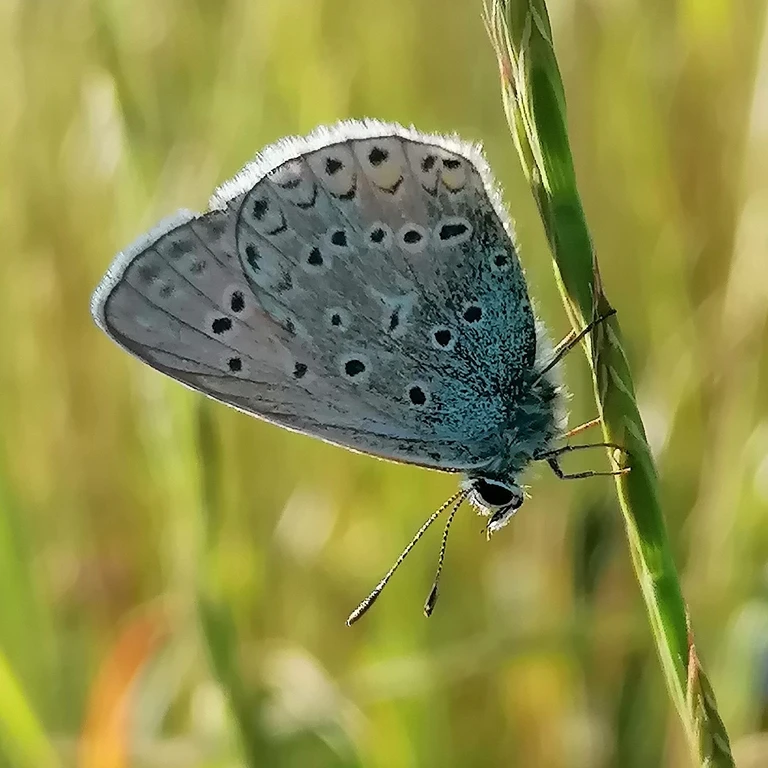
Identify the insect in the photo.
Polyommatus icarus
